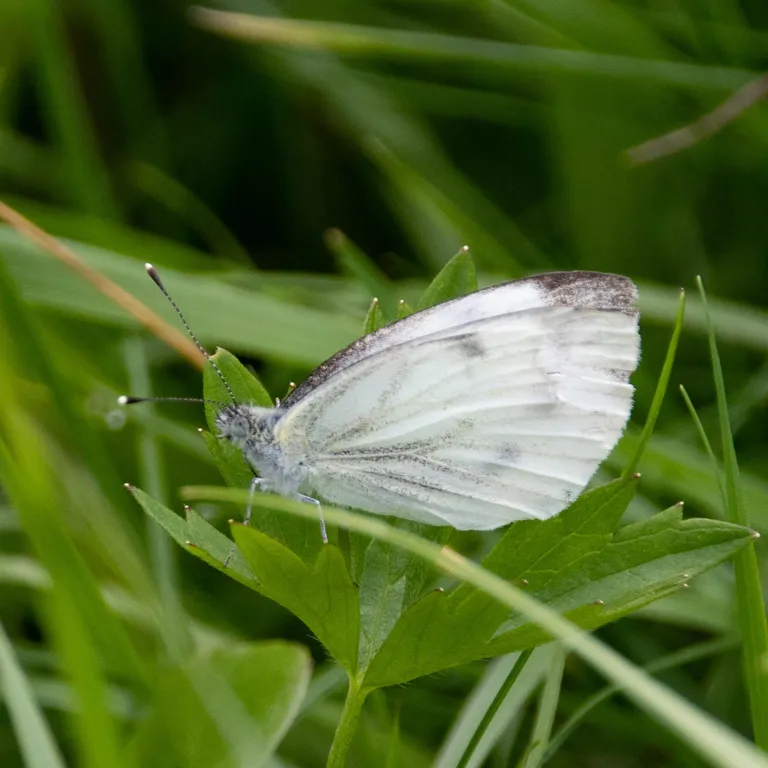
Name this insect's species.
Pieris napi
